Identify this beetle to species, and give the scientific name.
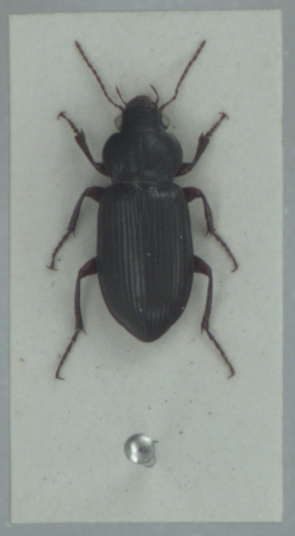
Amara convexiuscula
